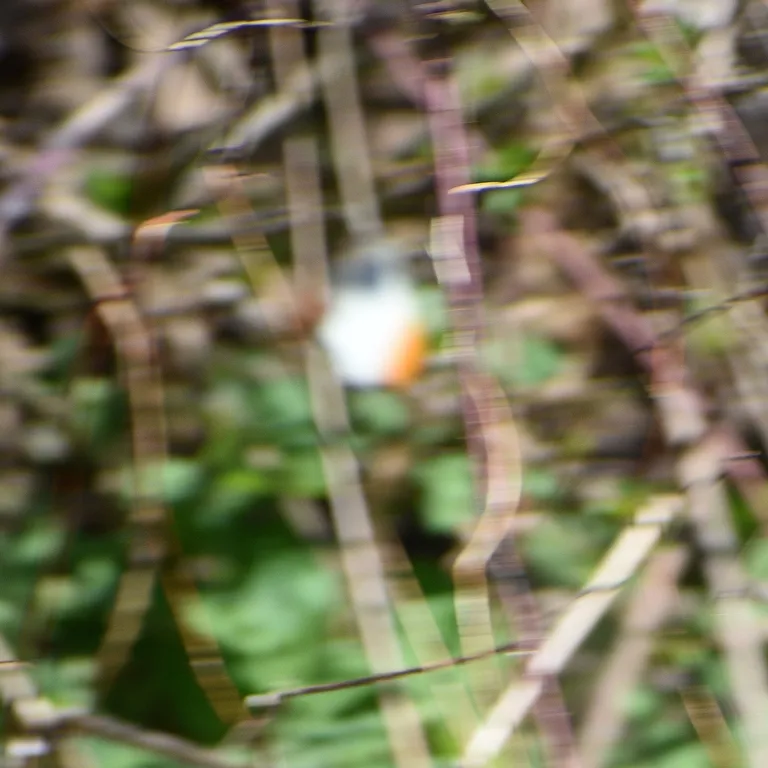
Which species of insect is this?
Anthocharis cardamines
